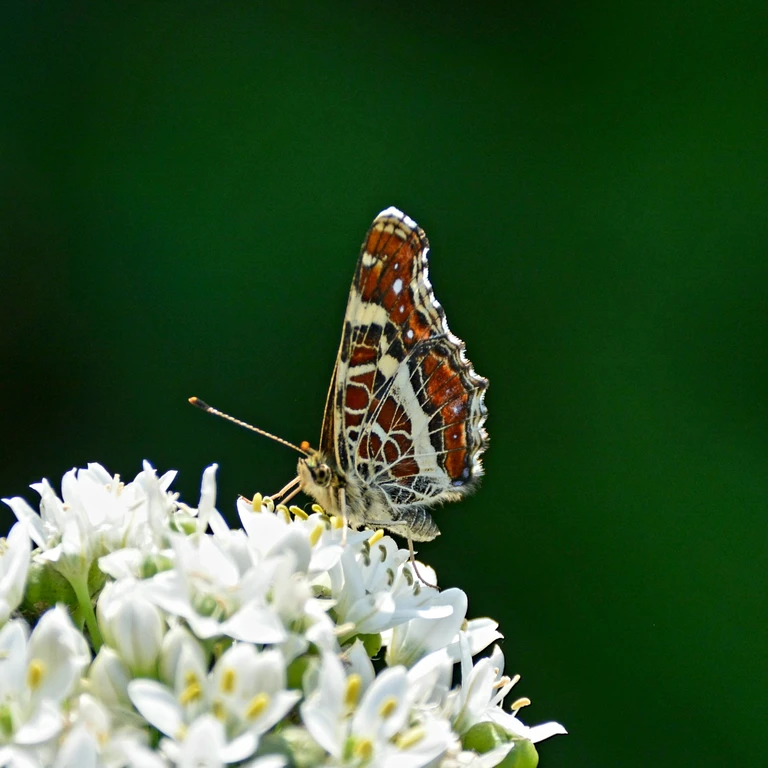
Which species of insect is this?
Araschnia levana
